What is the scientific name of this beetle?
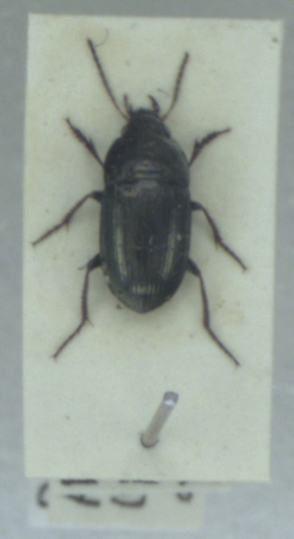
Amara communis
